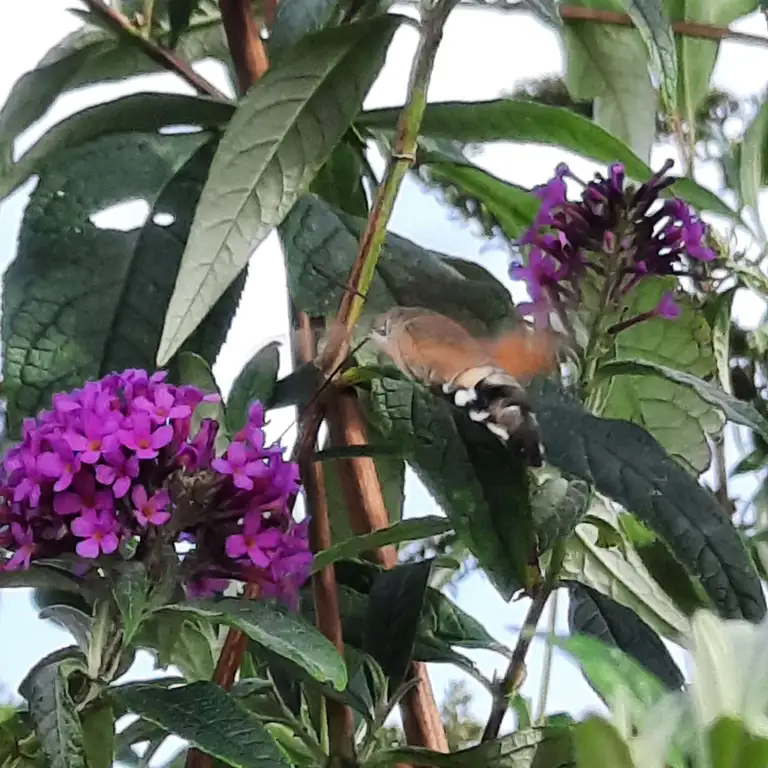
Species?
Macroglossum stellatarum
